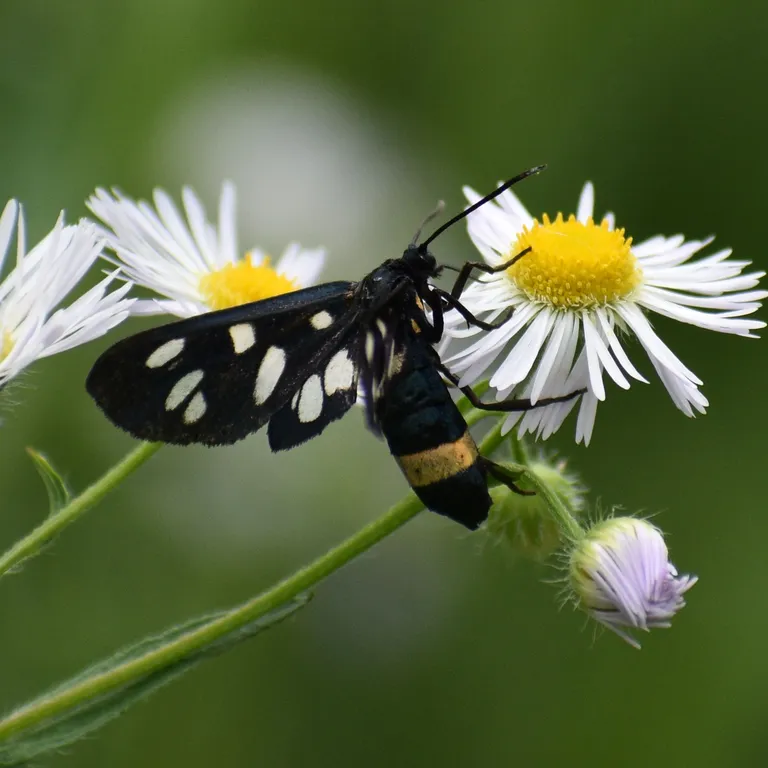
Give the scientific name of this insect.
Amata phegea
